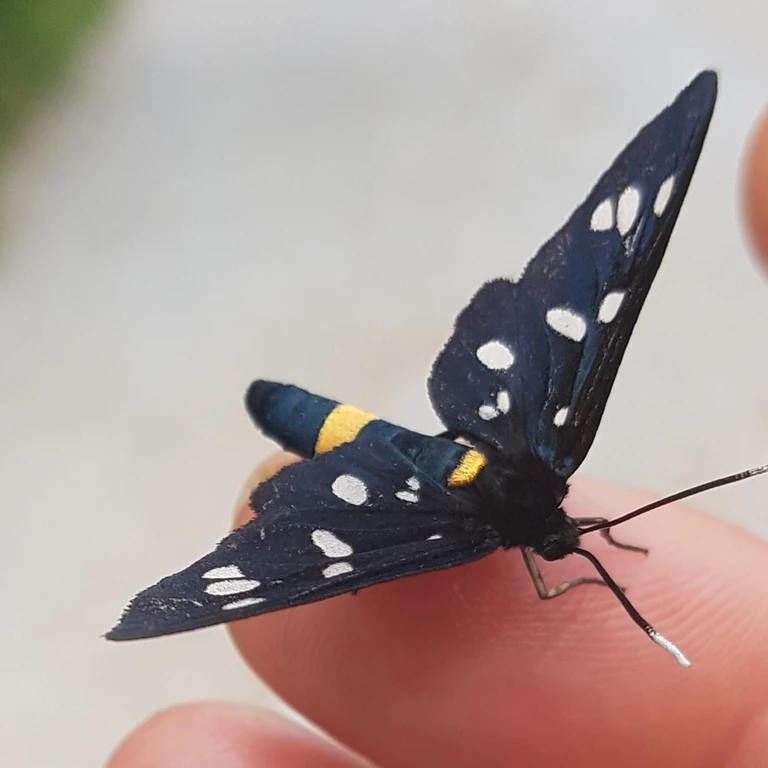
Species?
Amata phegea
